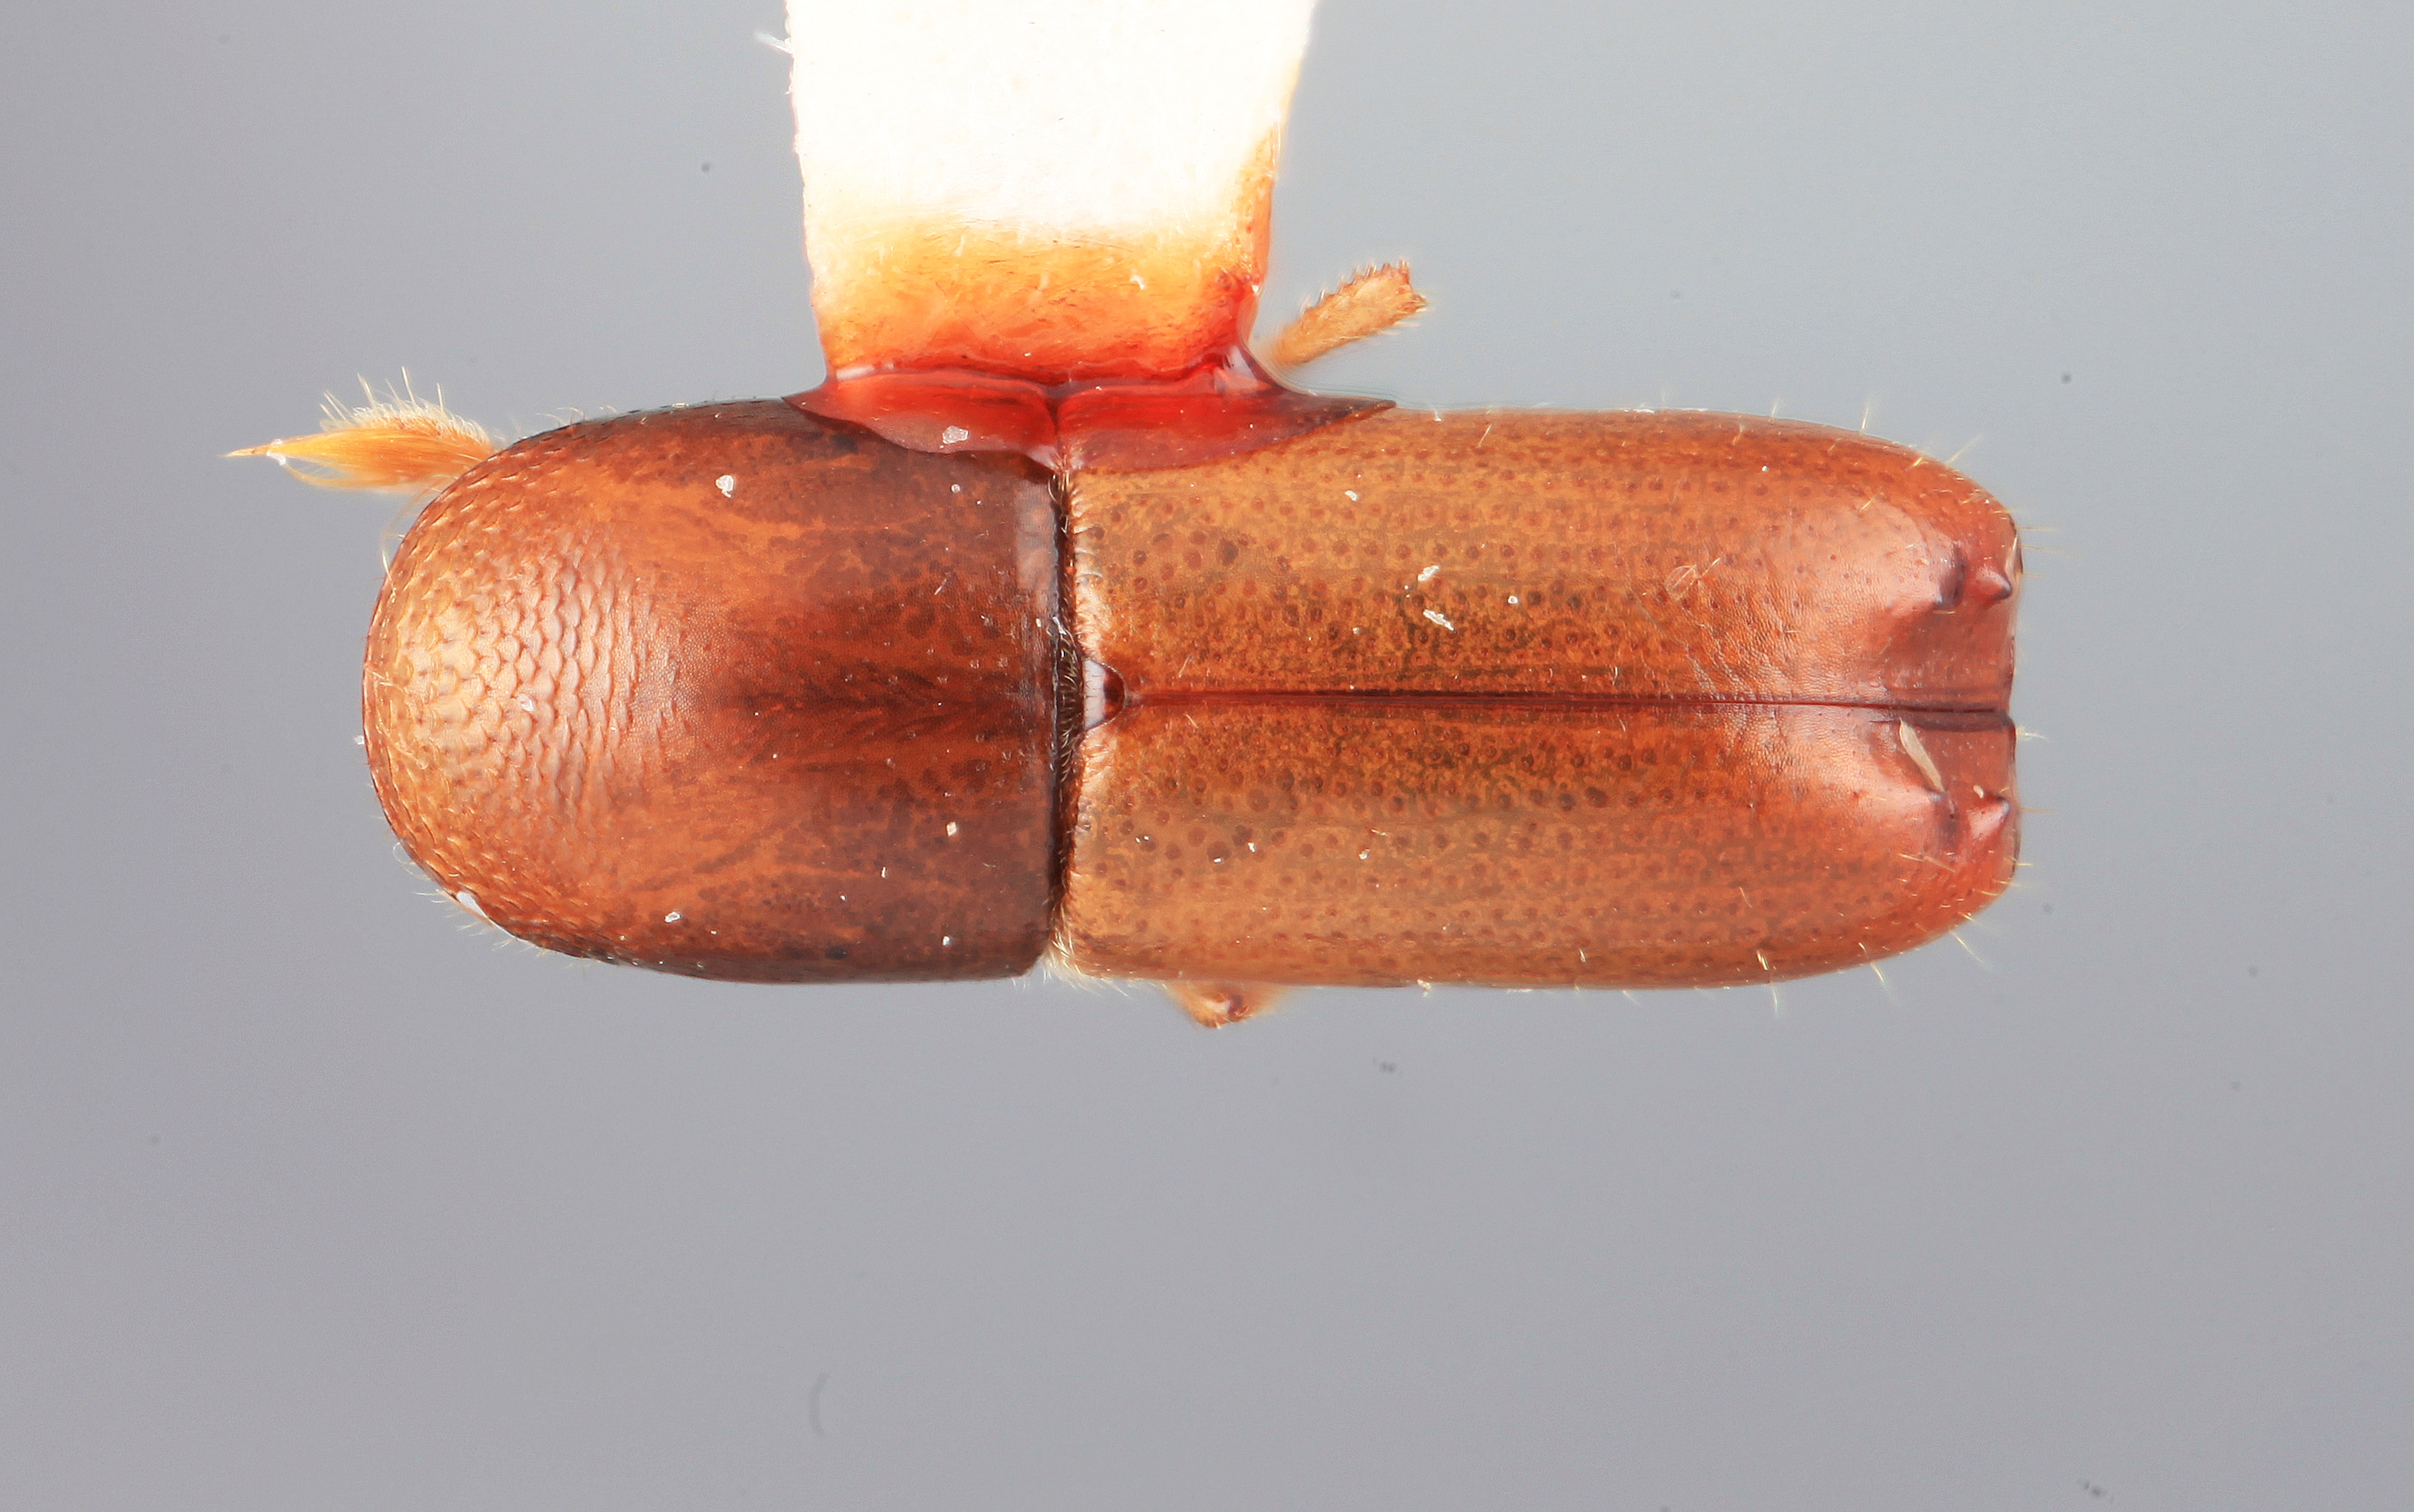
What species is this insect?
Monarthrum dentifrons
